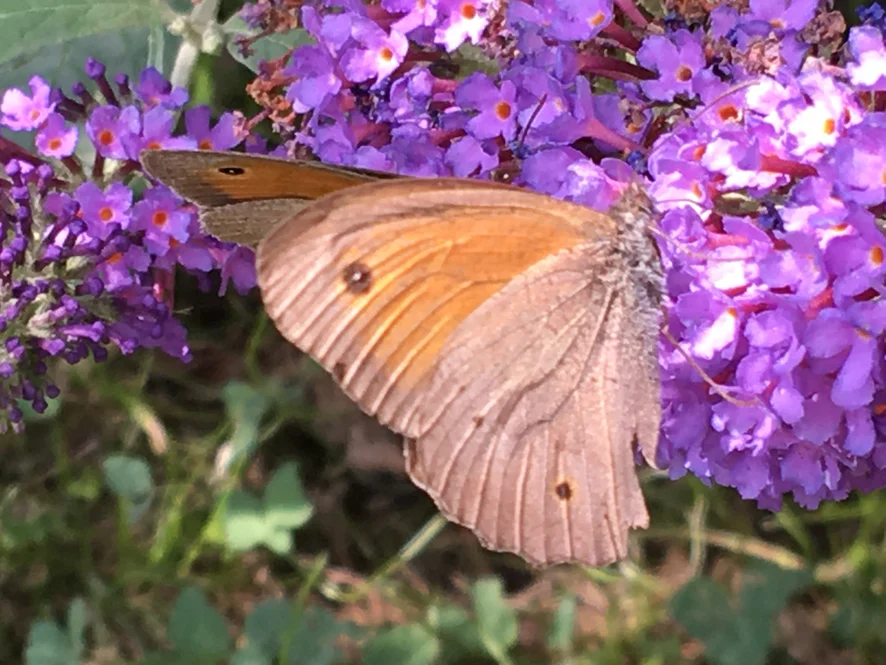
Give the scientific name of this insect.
Maniola jurtina
